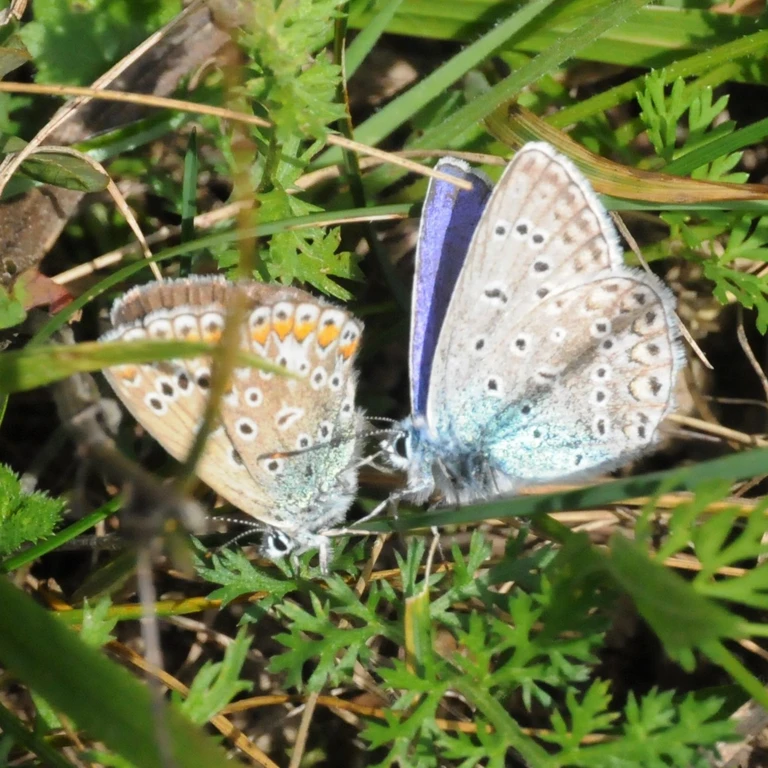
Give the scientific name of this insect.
Polyommatus icarus
